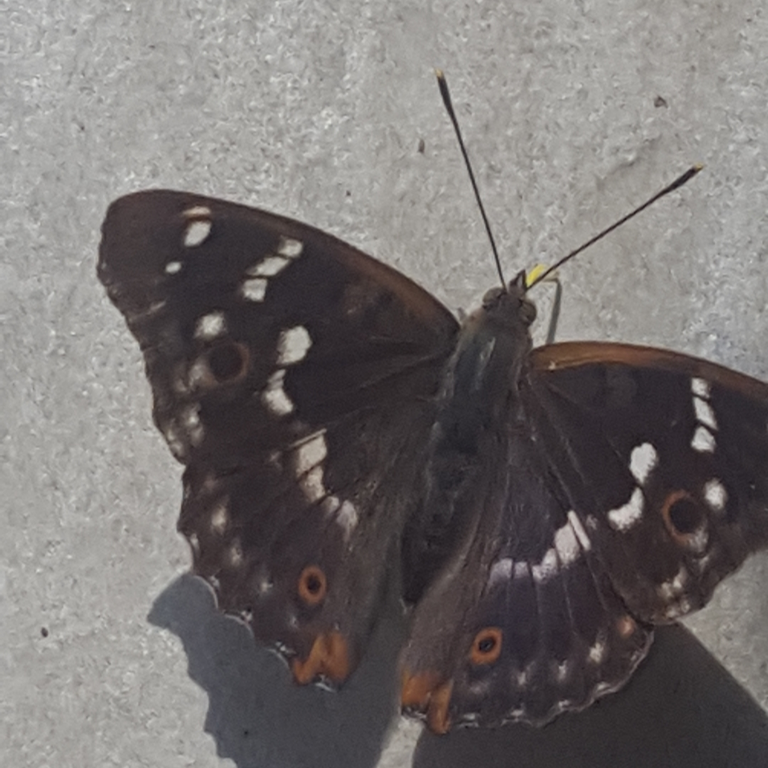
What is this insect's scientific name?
Apatura ilia
